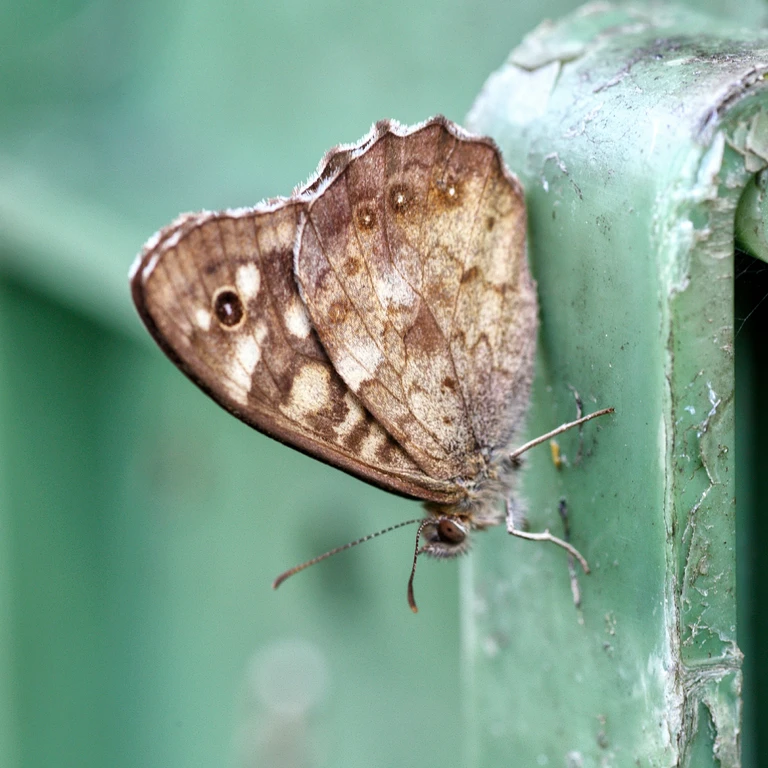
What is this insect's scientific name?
Pararge aegeria
